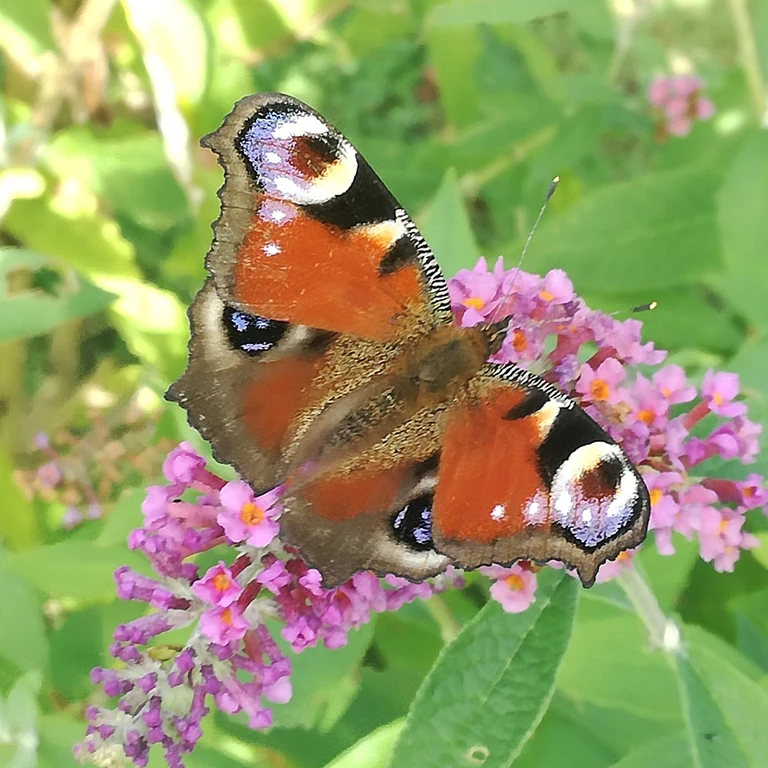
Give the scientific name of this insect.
Aglais io
